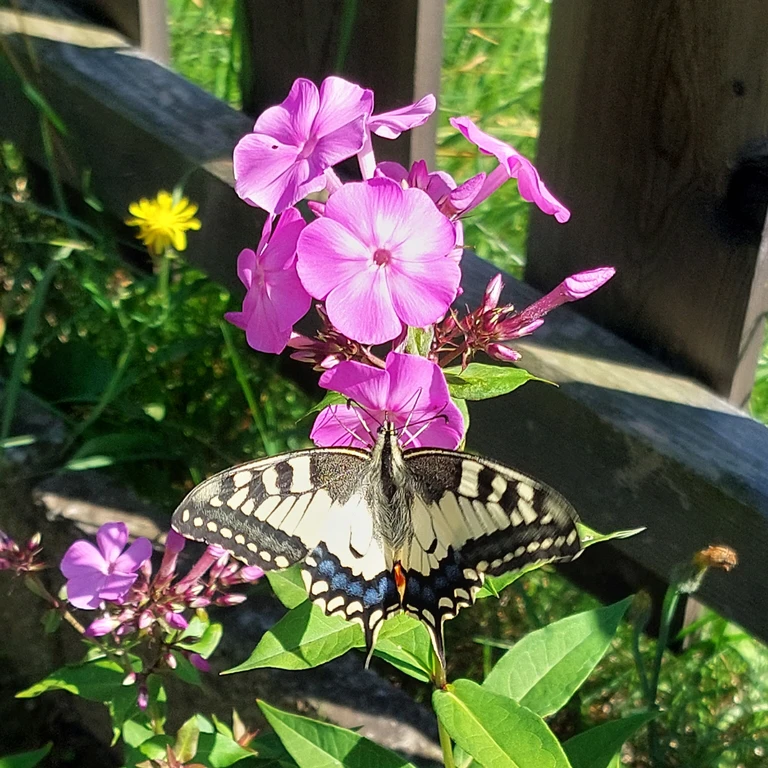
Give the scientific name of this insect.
Papilio machaon
